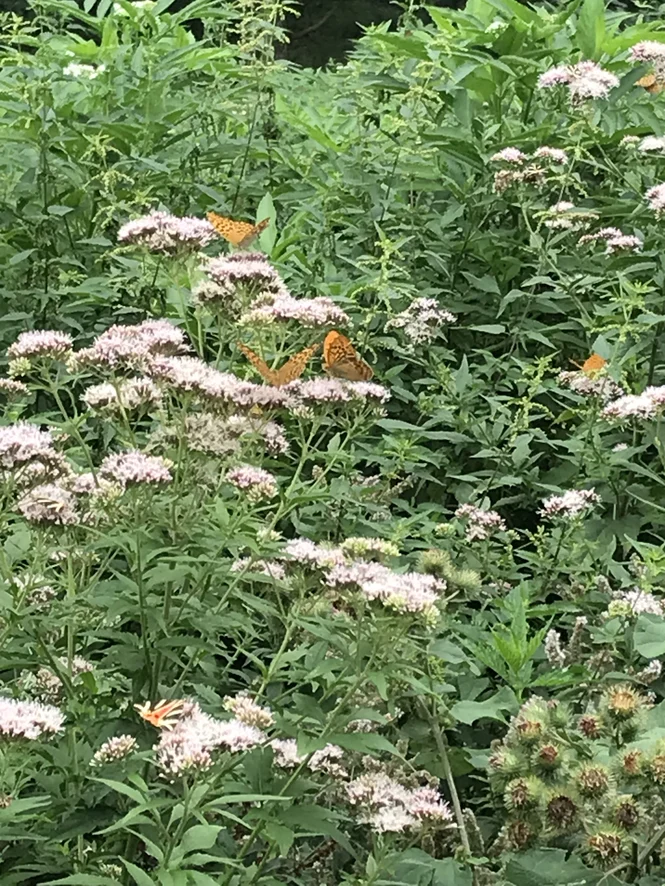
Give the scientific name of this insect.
Argynnis paphia
